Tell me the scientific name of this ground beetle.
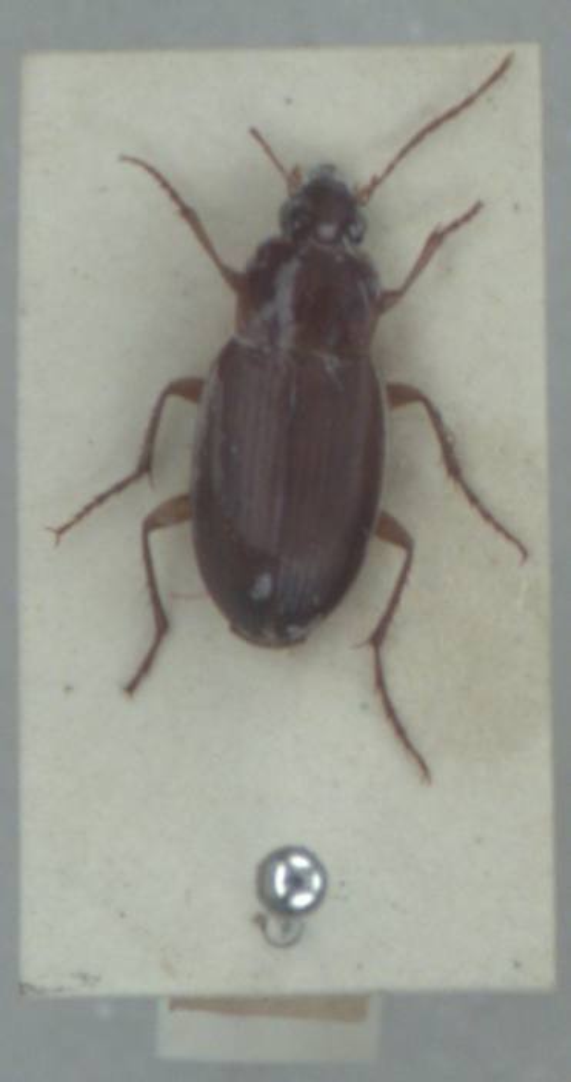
Calathus mollis
